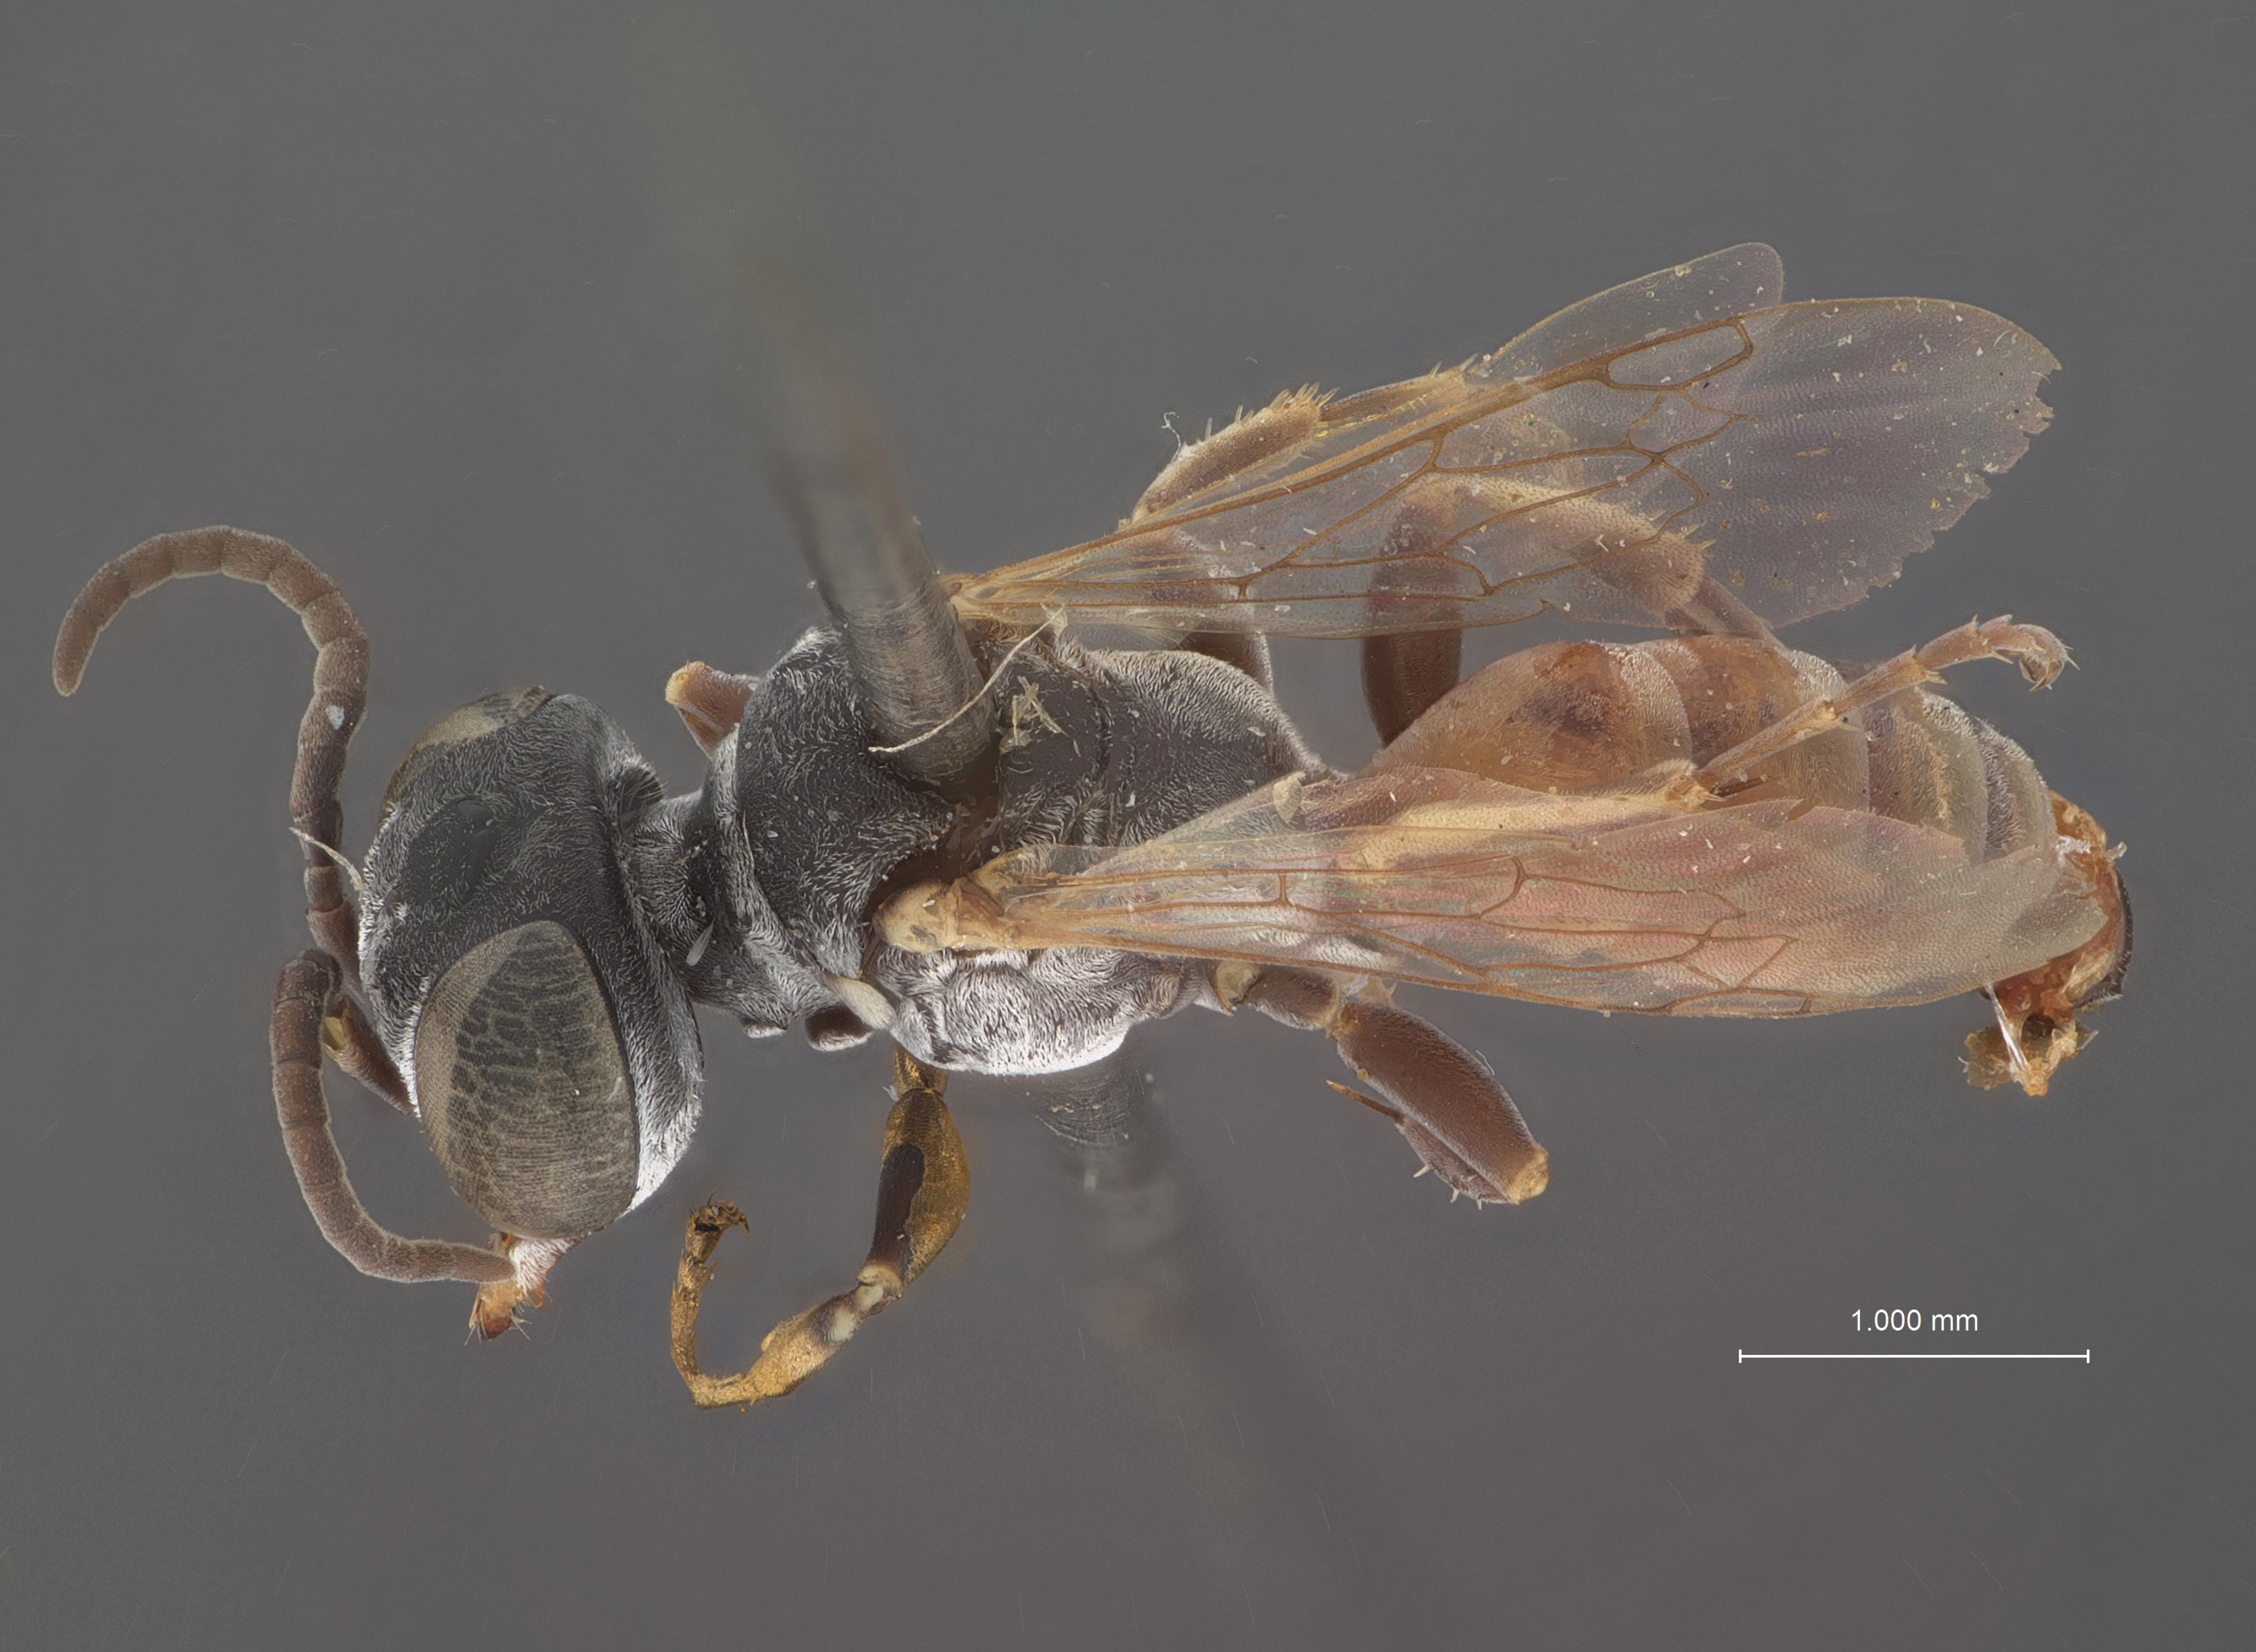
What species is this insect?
Gastrosericus tissa
